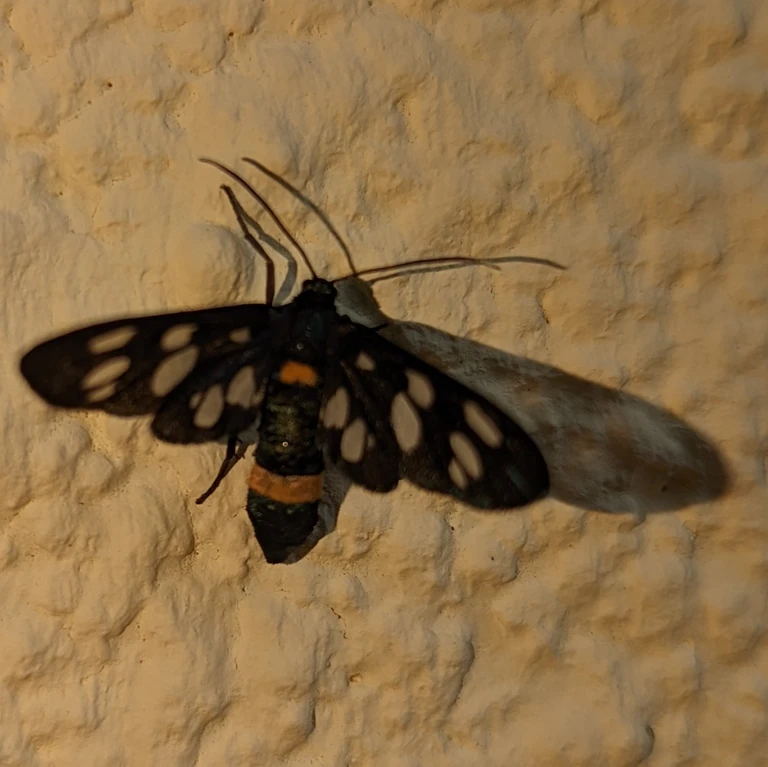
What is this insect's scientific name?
Amata phegea
